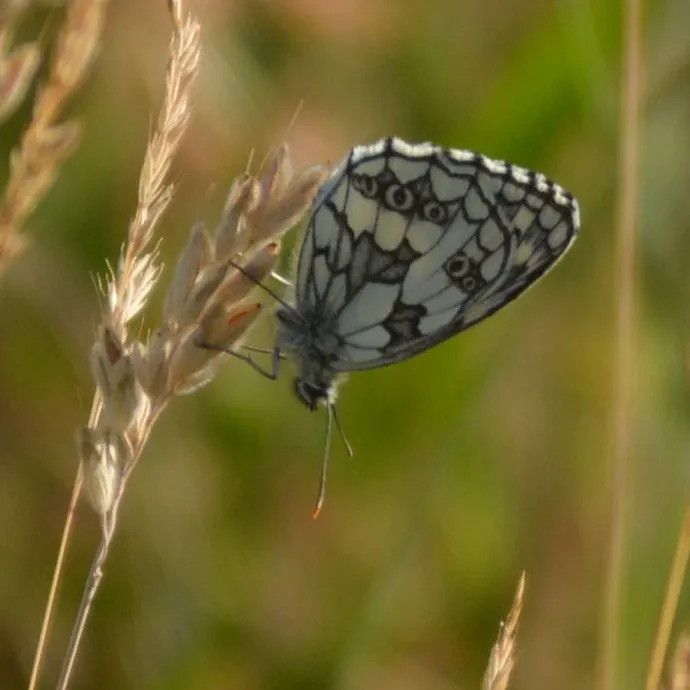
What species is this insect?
Melanargia galathea
